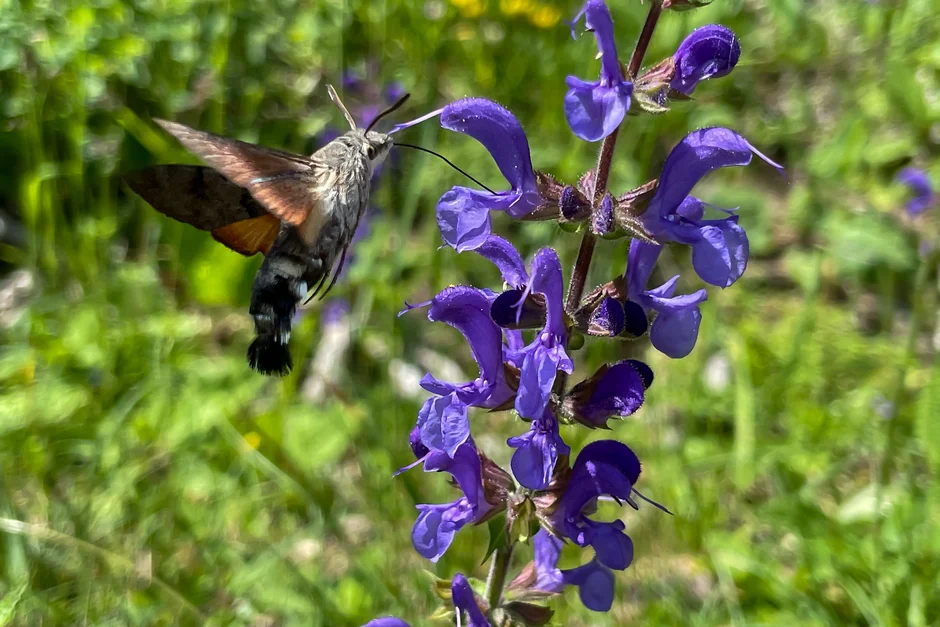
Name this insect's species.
Macroglossum stellatarum
